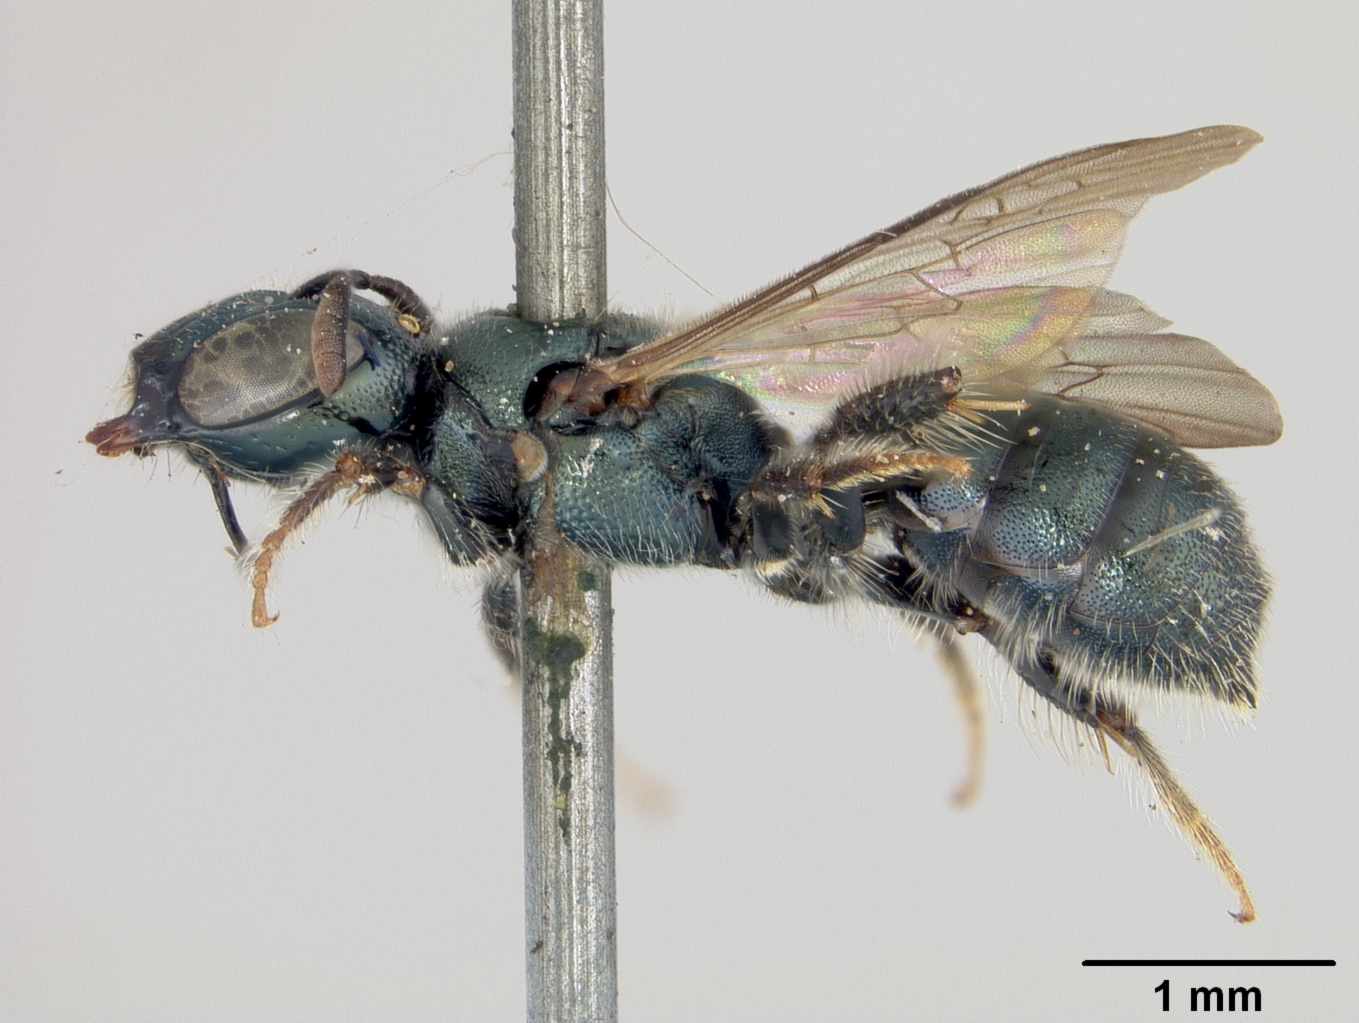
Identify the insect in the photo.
Ceratina nautlana
